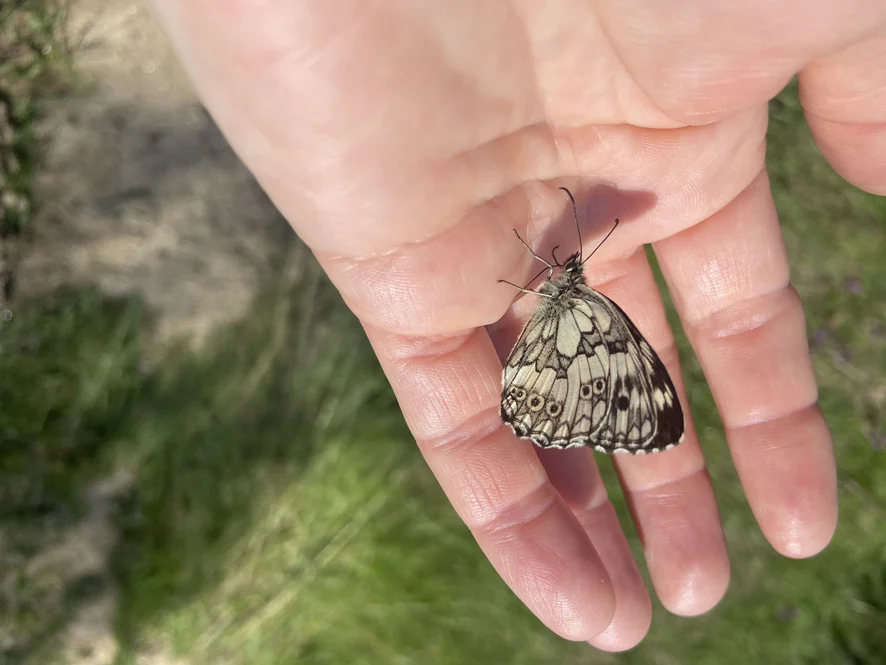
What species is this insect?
Melanargia galathea
